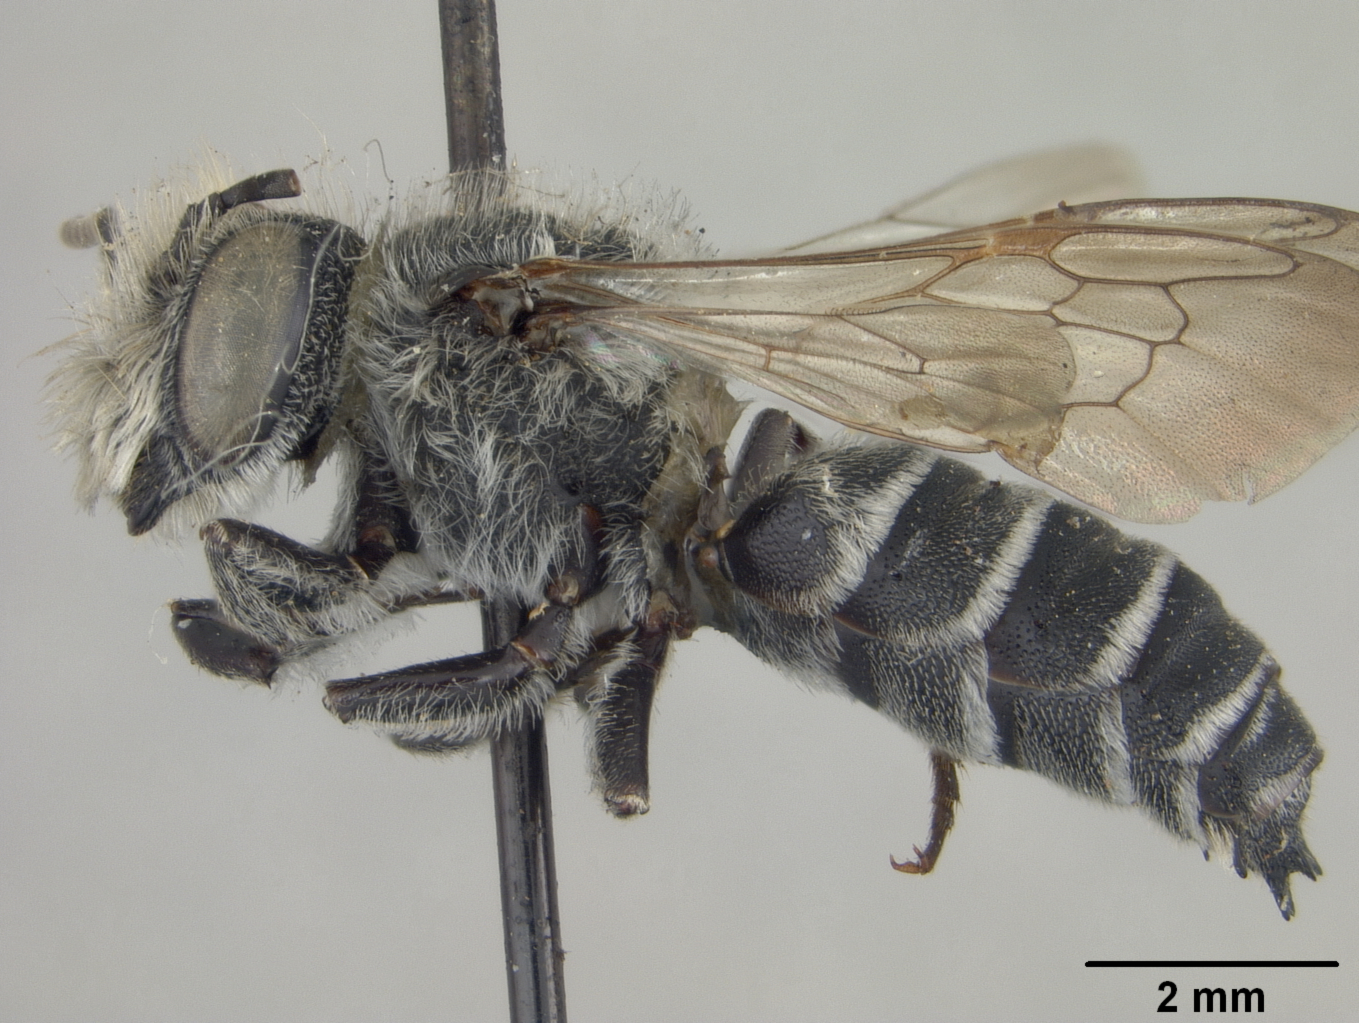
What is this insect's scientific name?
Coelioxys dubitata
